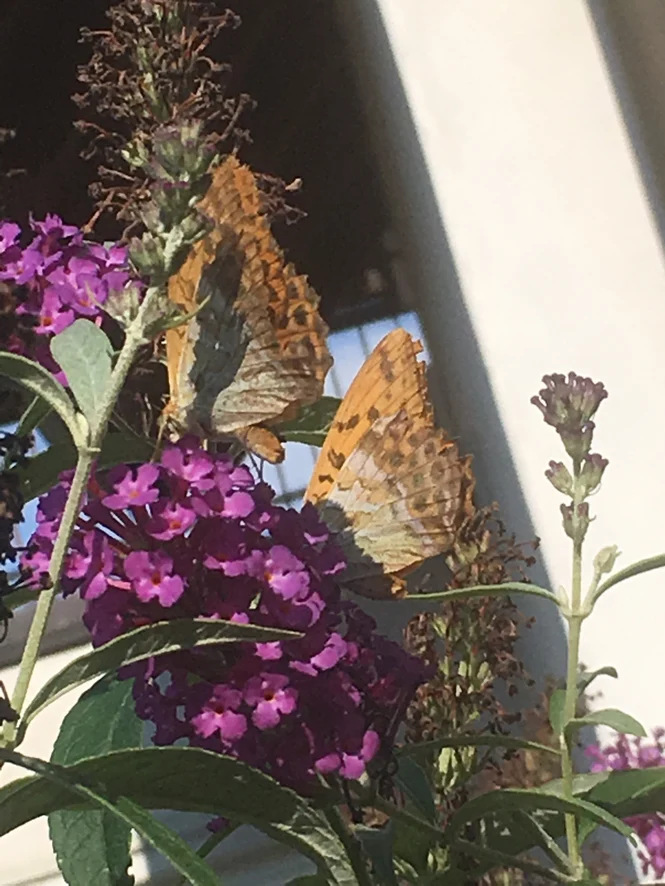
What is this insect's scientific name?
Argynnis paphia
